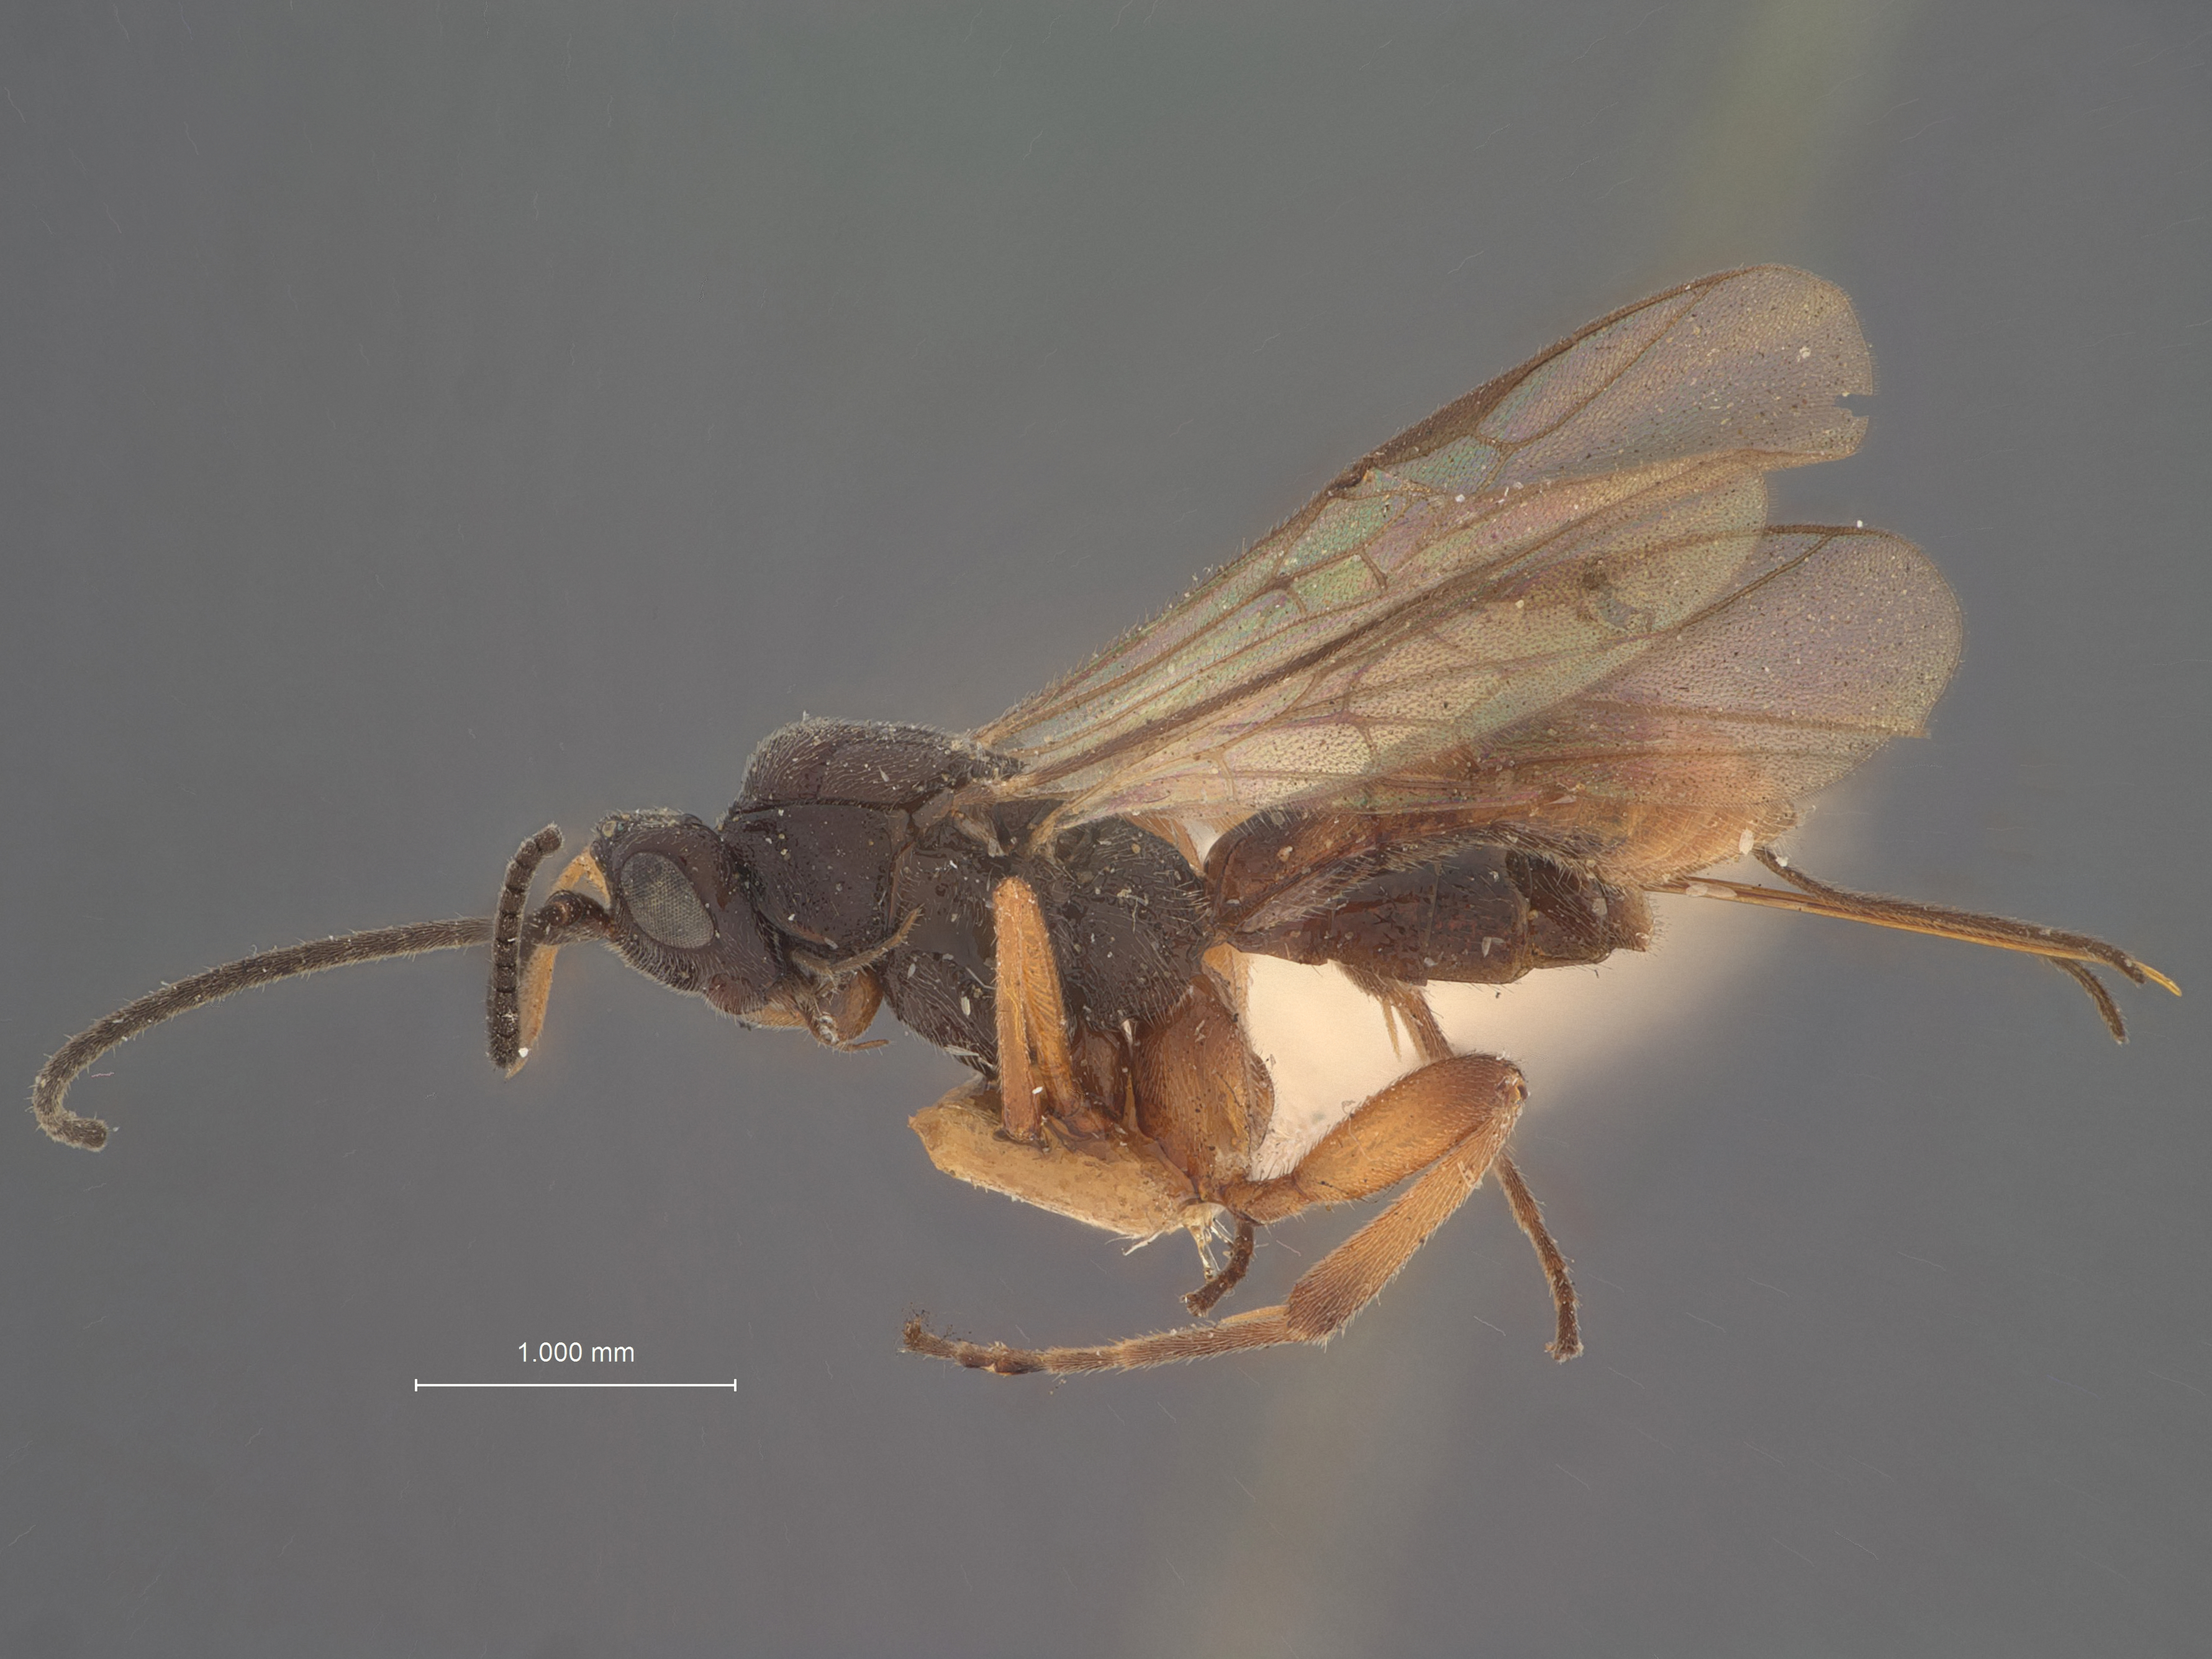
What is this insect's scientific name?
Orgilus rostratus
